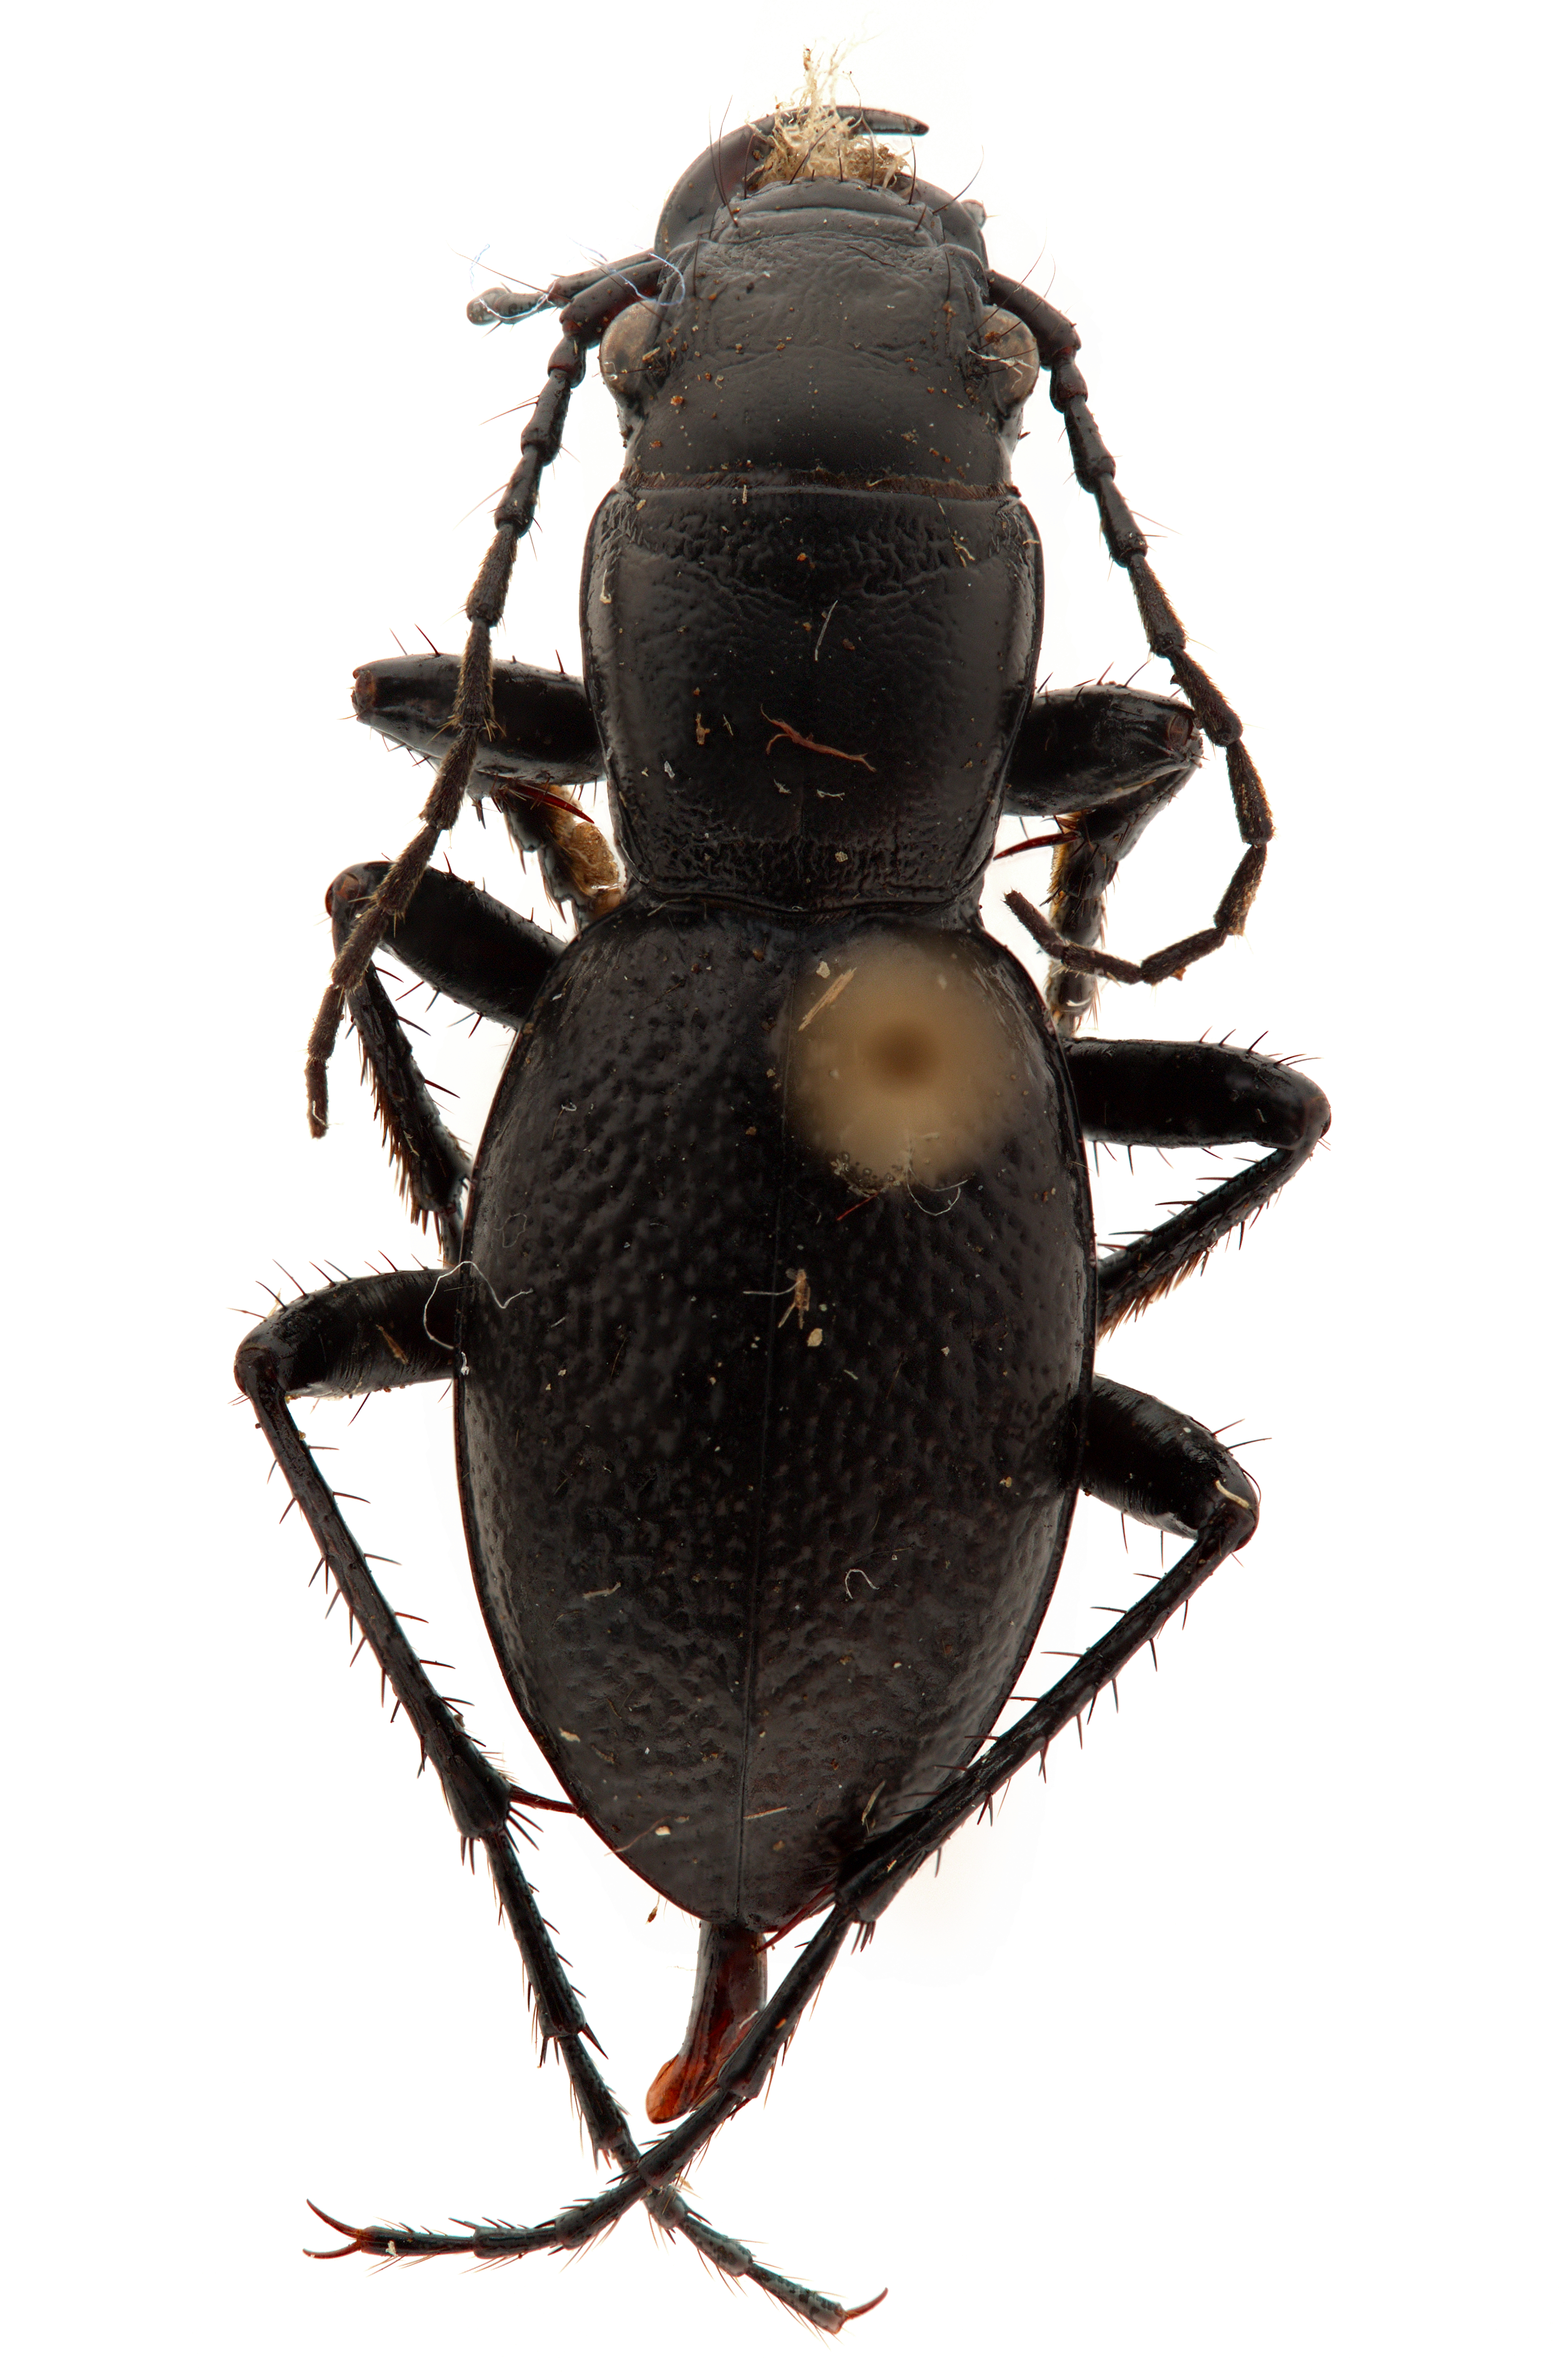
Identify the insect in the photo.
Omus californicus
